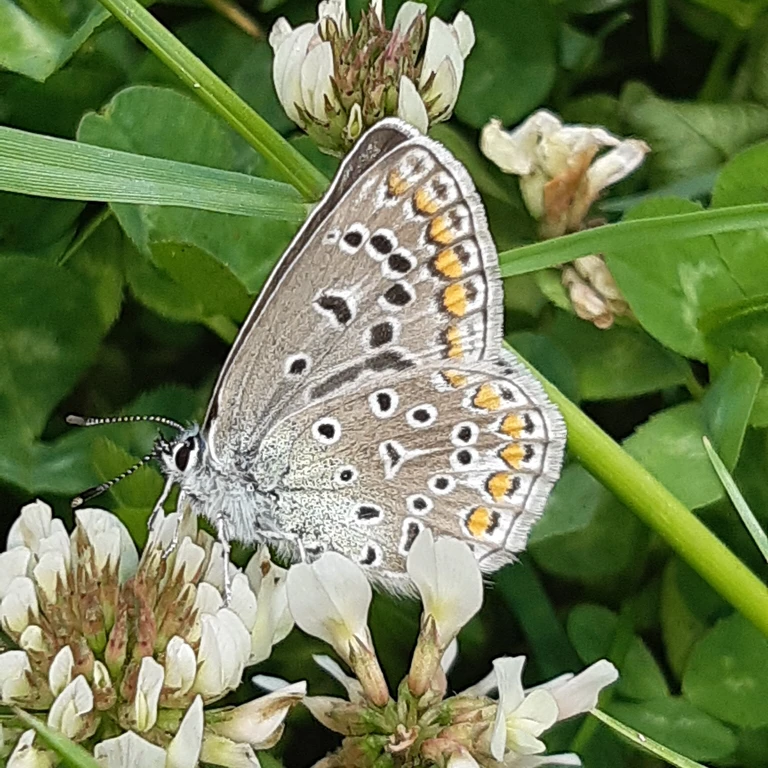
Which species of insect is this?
Polyommatus icarus
